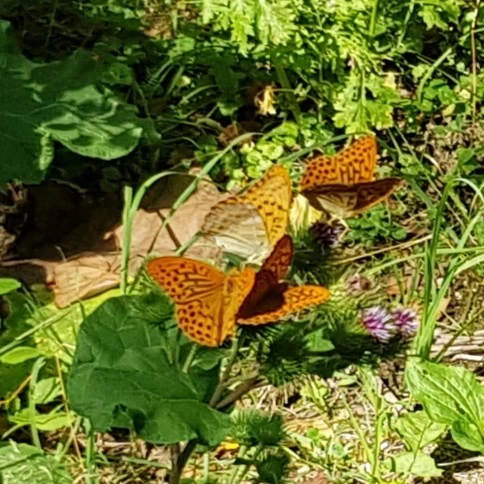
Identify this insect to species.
Argynnis paphia
